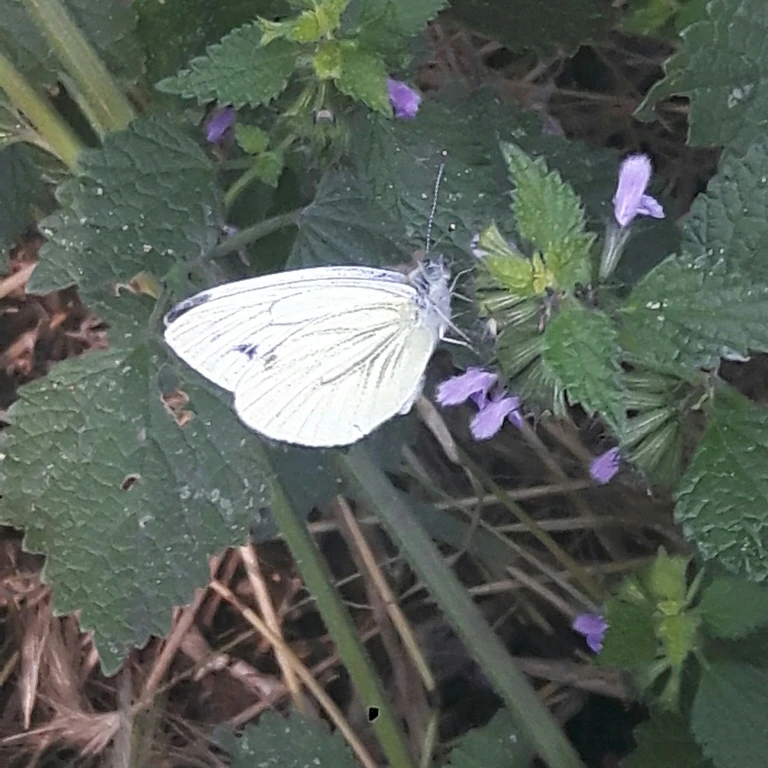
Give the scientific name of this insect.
Pieris napi
